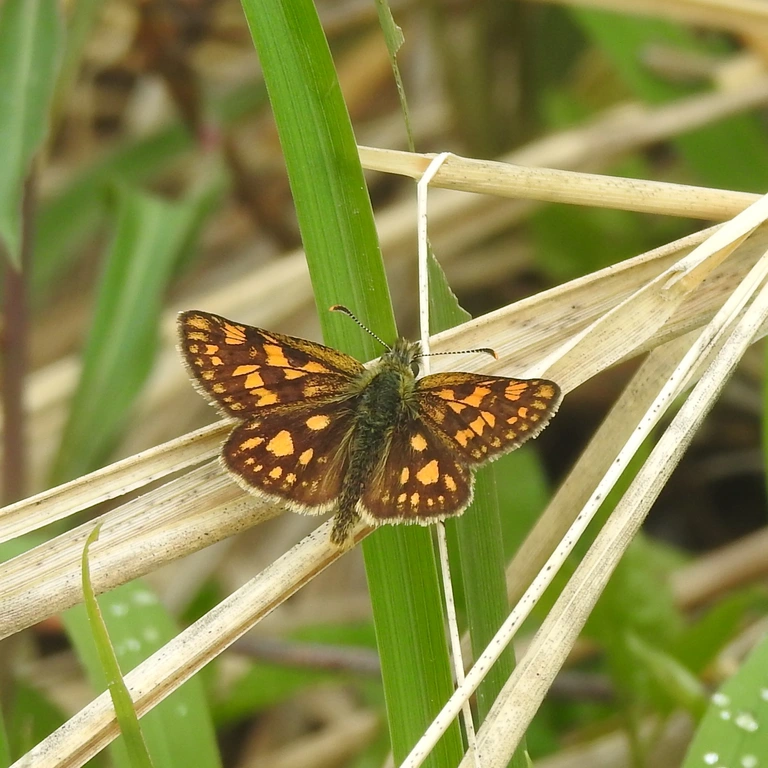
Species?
Carterocephalus palaemon
